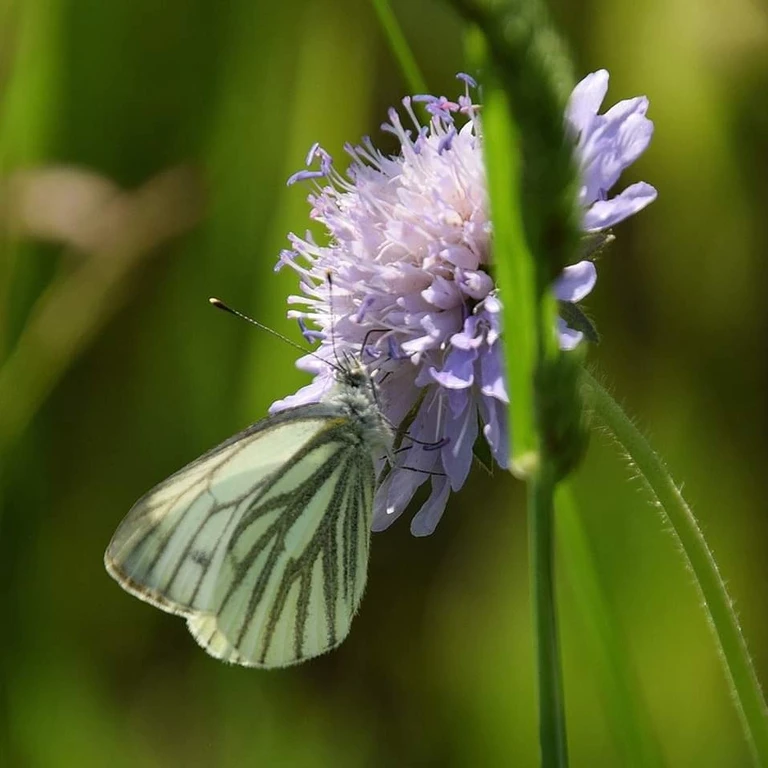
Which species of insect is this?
Pieris napi
